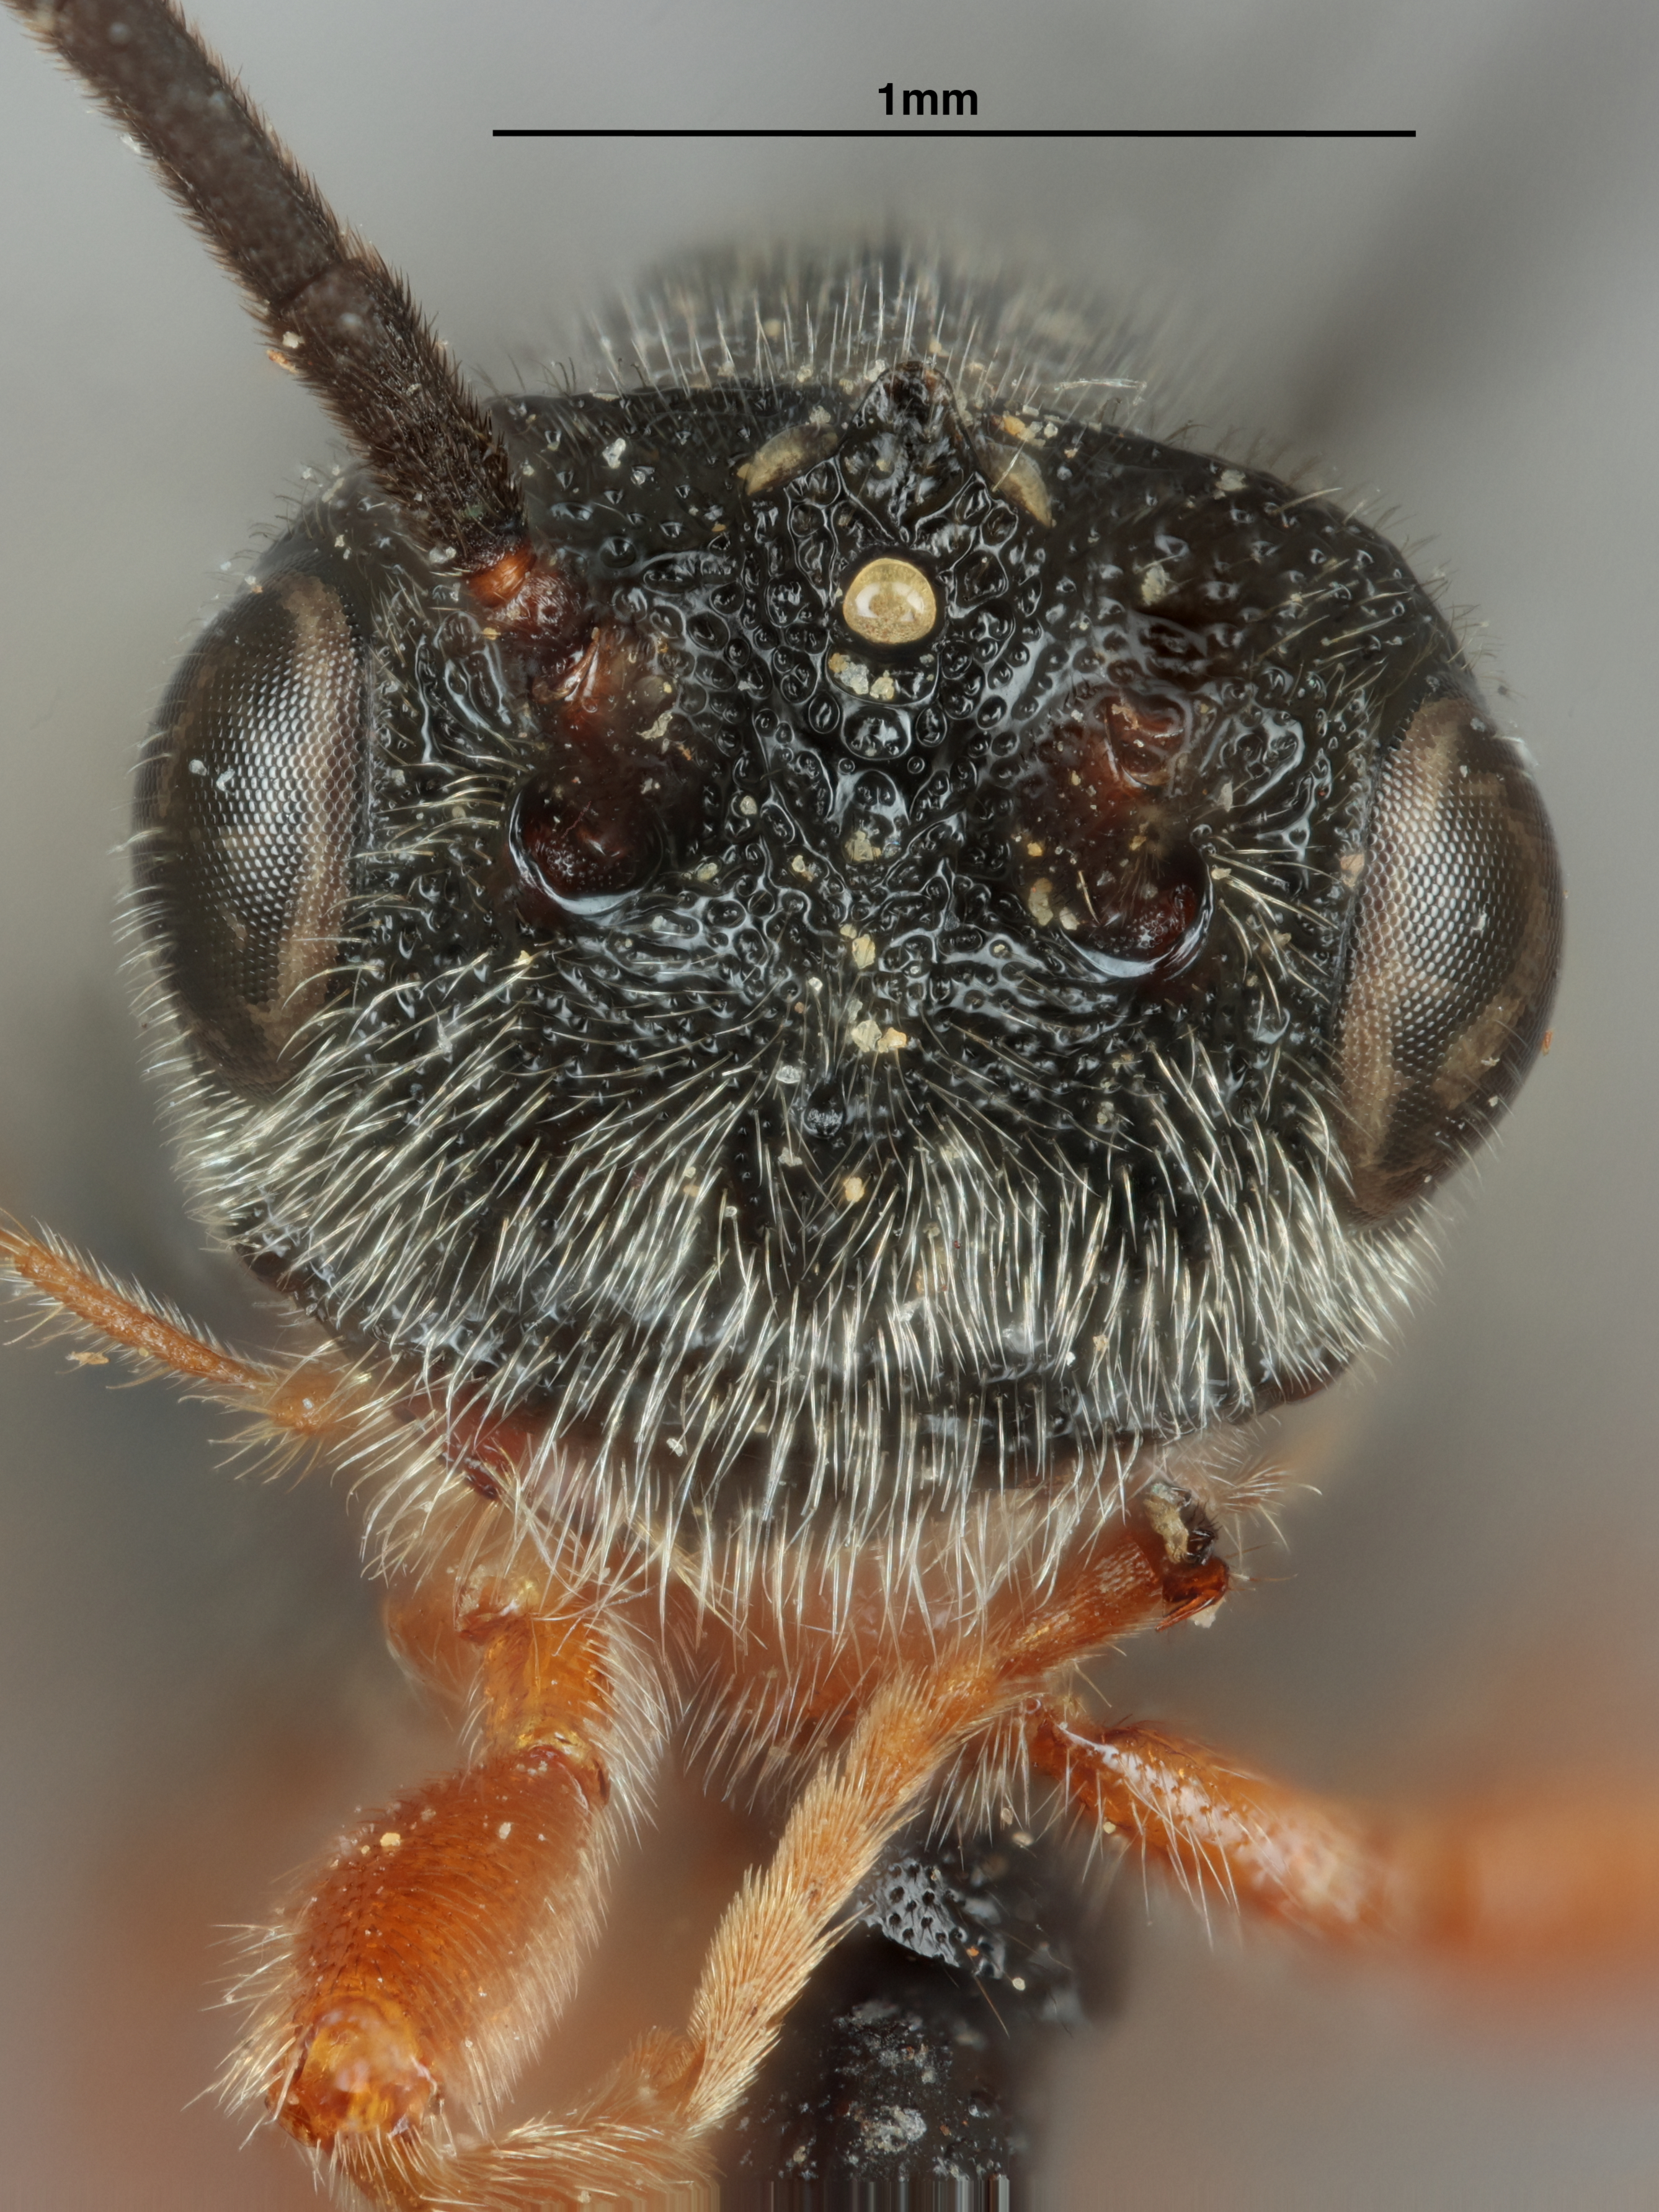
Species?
Urosigalphus floridaensis
